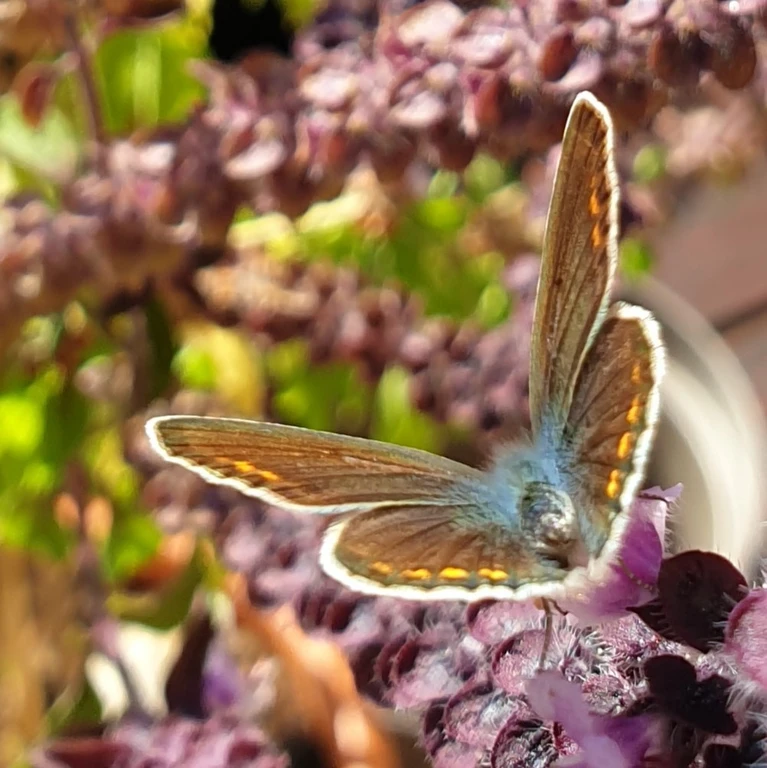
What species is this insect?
Polyommatus icarus
